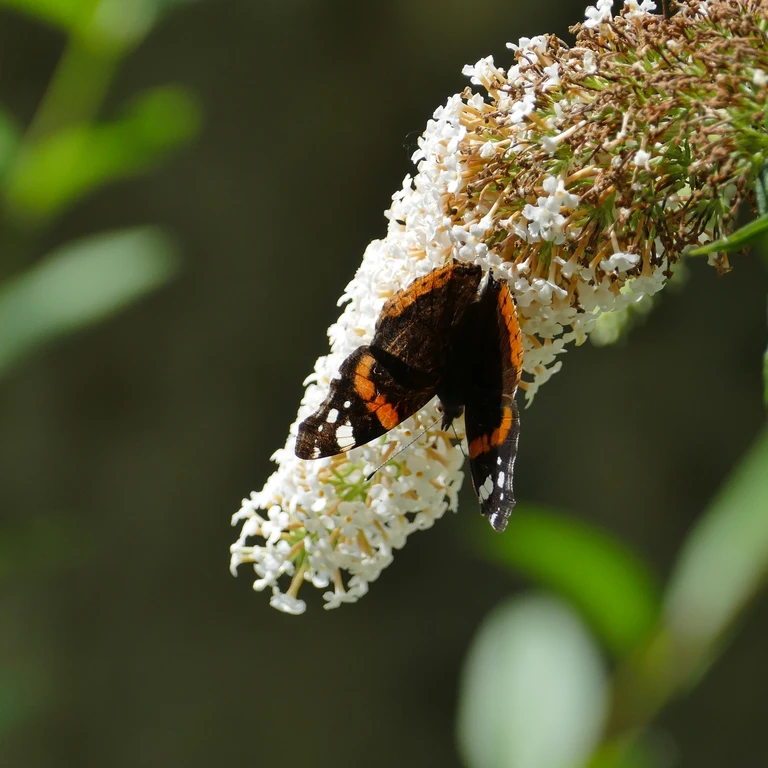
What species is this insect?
Vanessa atalanta
